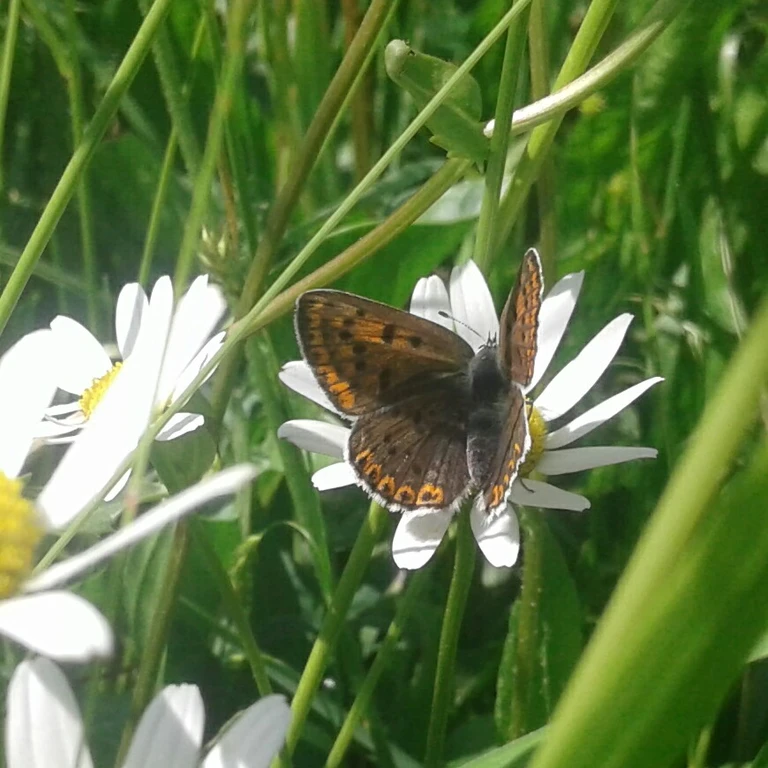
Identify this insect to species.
Lycaena tityrus (also Loweia tityrus)
